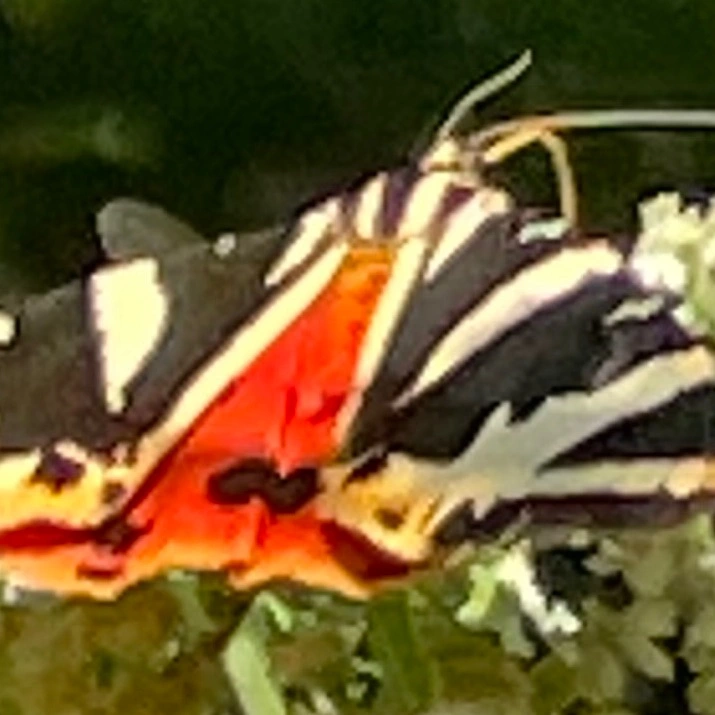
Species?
Euplagia quadripunctaria
